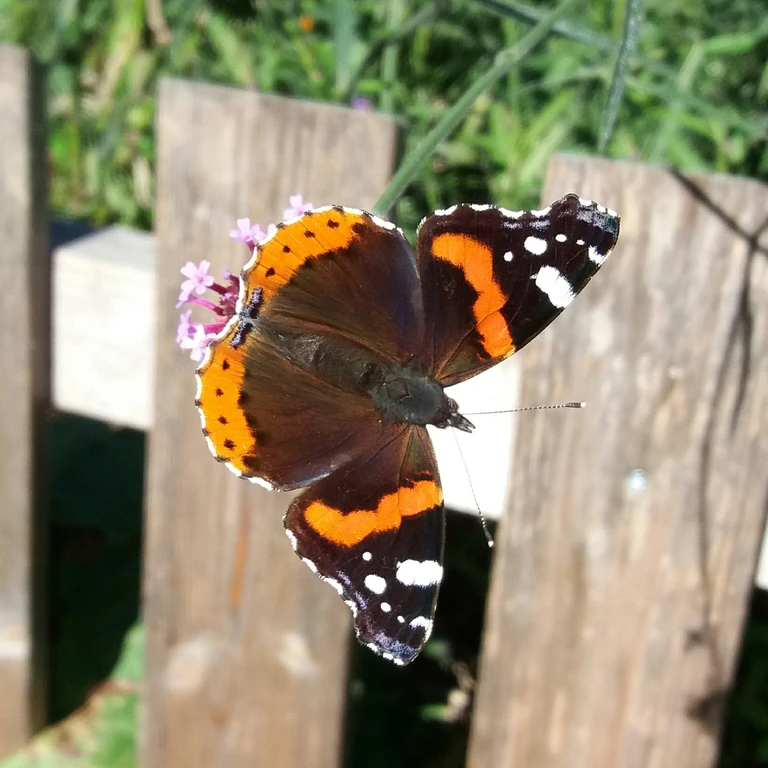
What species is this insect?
Vanessa atalanta
